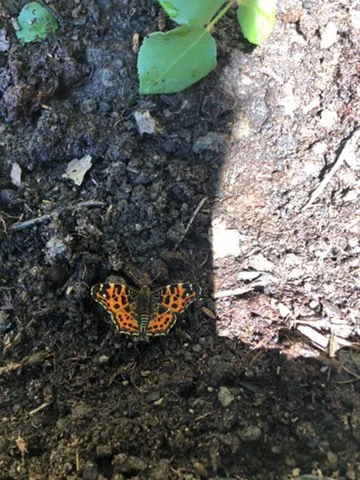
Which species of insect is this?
Araschnia levana
